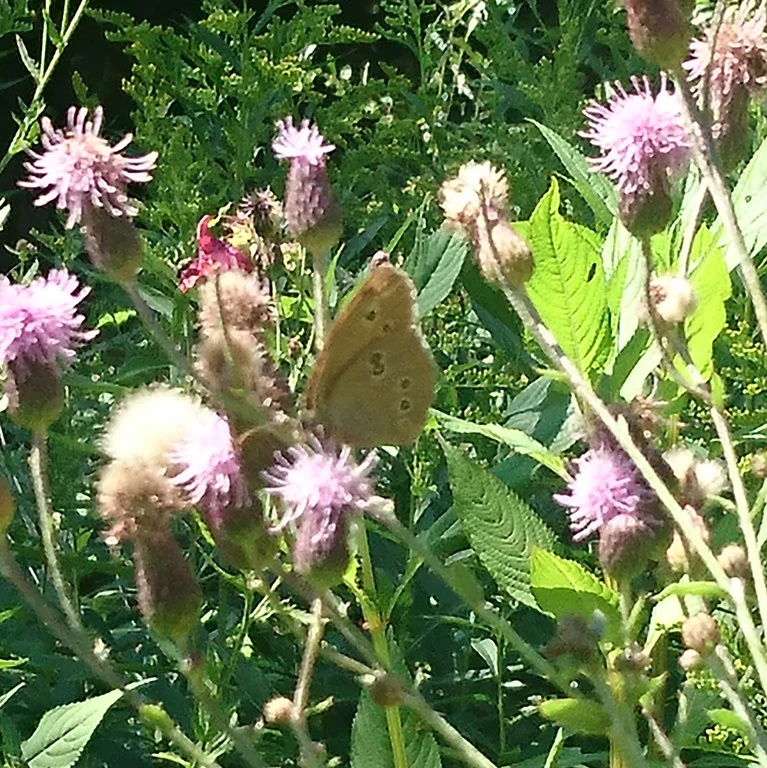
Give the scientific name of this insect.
Aphantopus hyperantus
